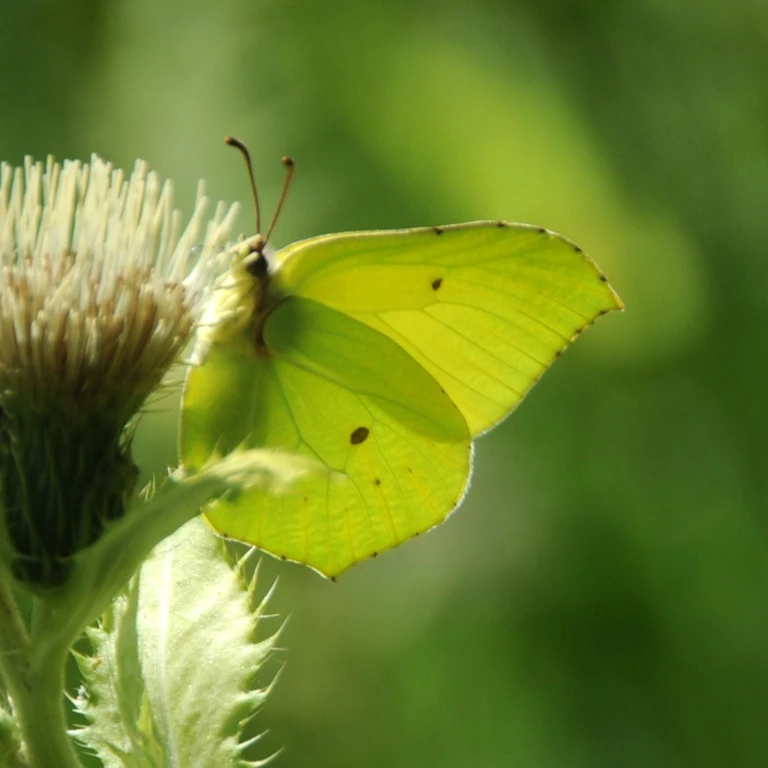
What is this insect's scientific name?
Gonepteryx rhamni
